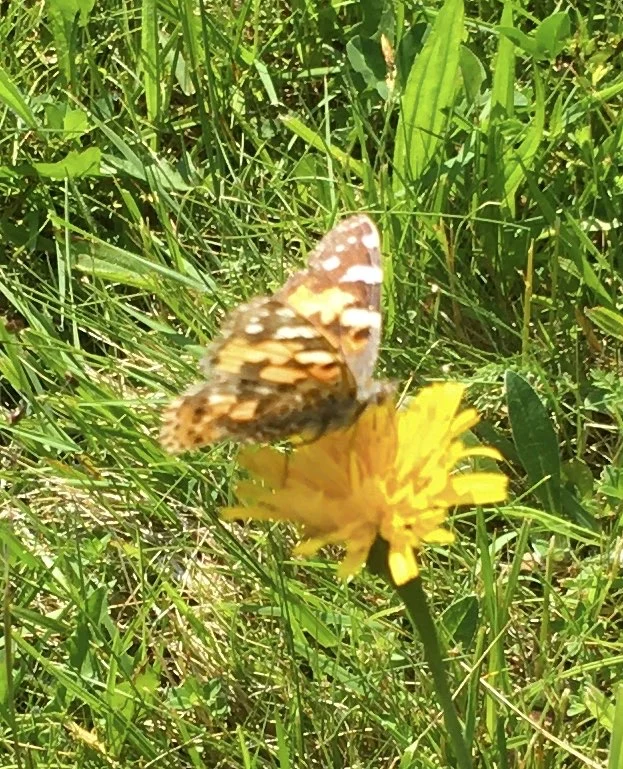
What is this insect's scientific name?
Vanessa cardui
